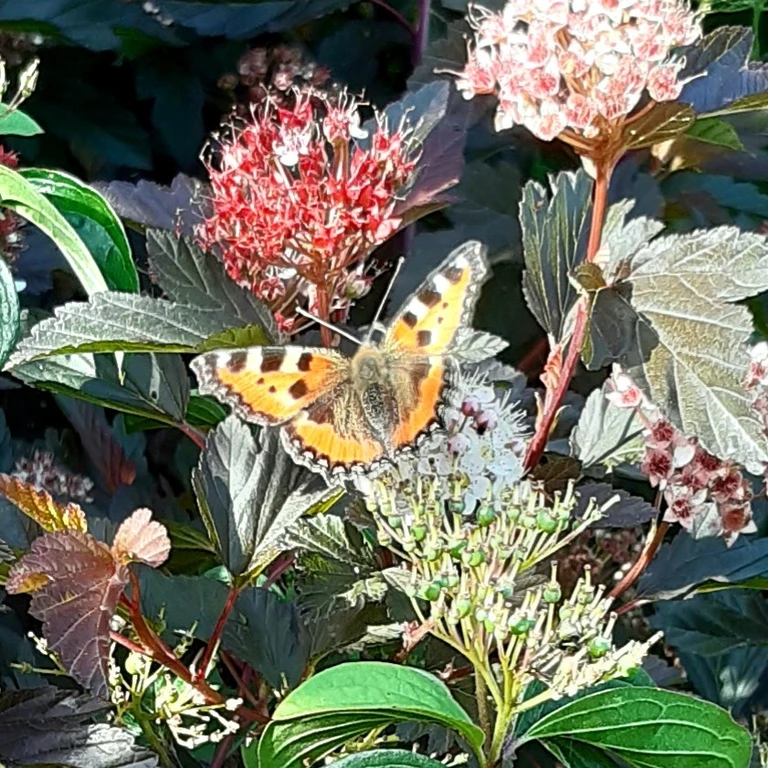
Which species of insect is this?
Aglais urticae
